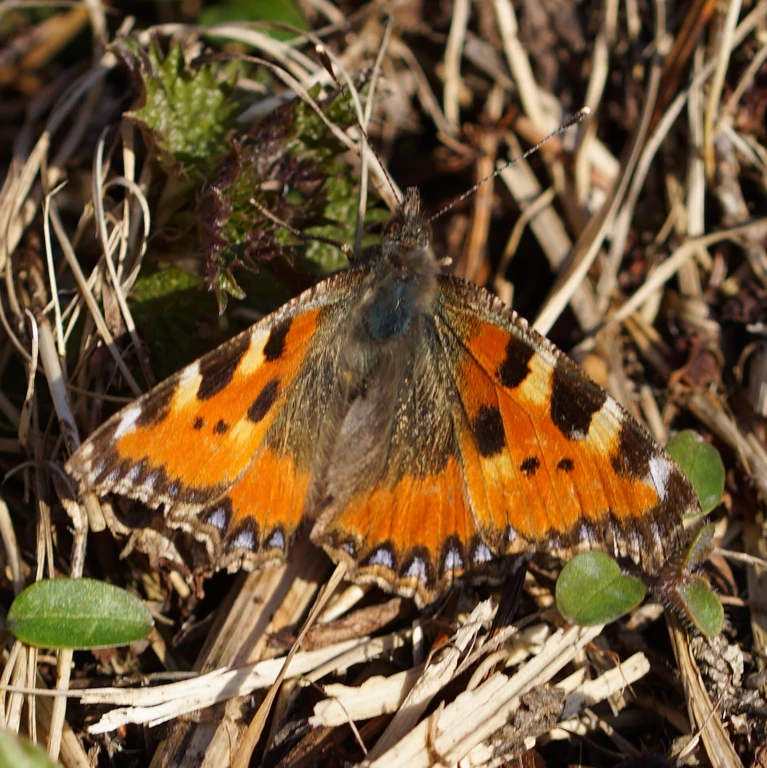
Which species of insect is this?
Aglais urticae
